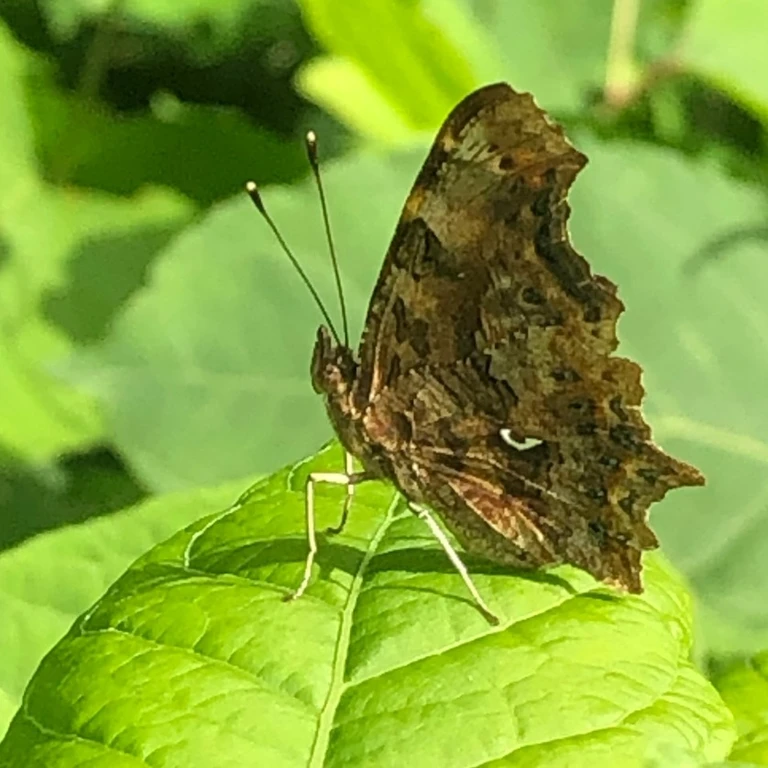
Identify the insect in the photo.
Polygonia c-album
